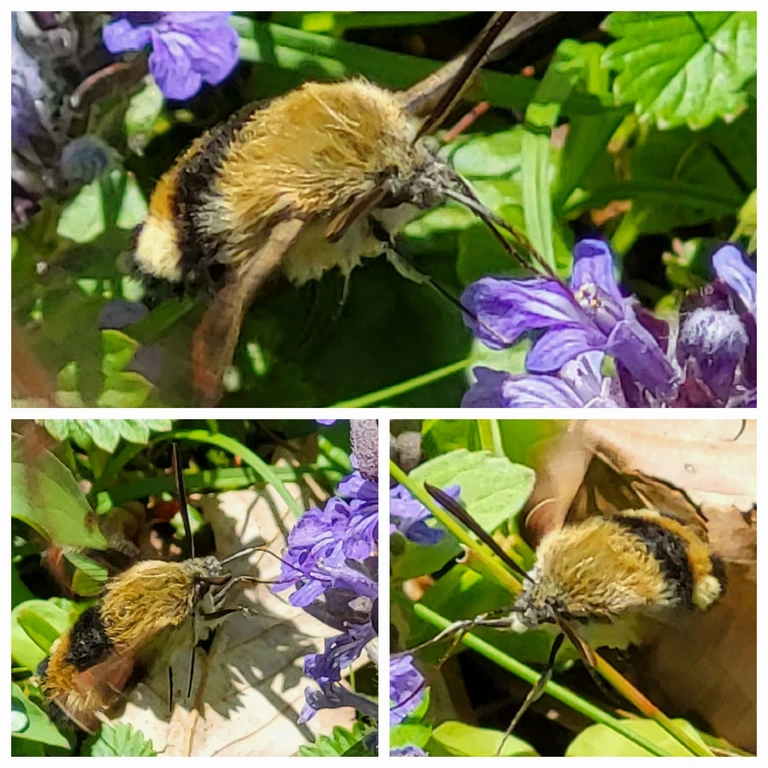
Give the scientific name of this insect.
Hemaris fuciformis
